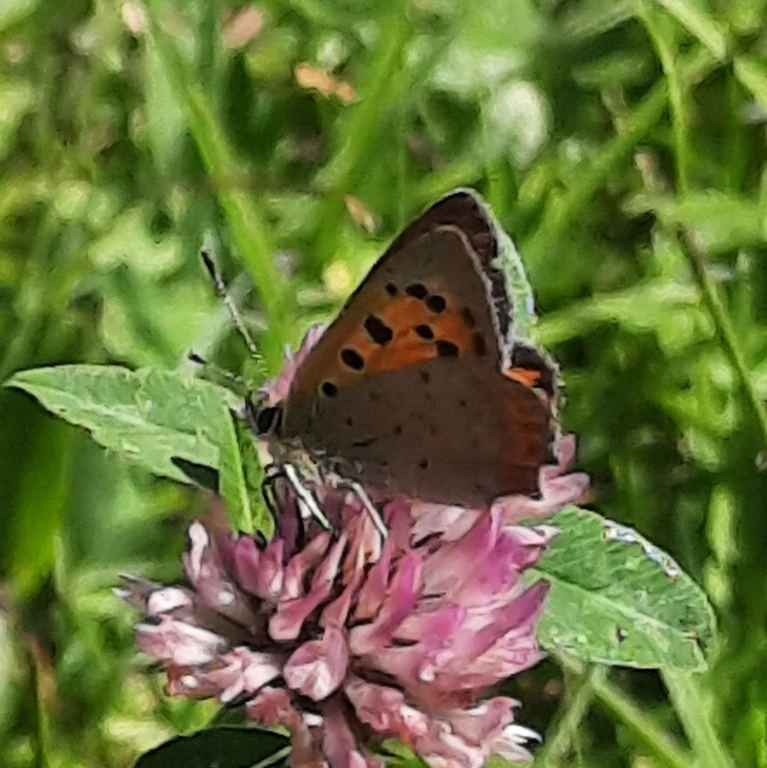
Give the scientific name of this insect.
Lycaena phlaeas
